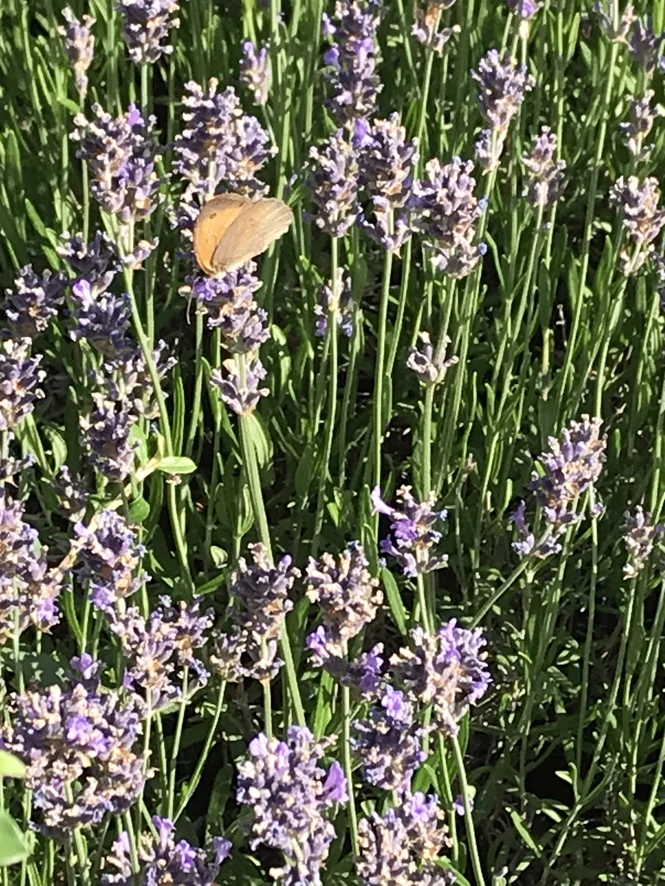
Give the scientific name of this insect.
Maniola jurtina
